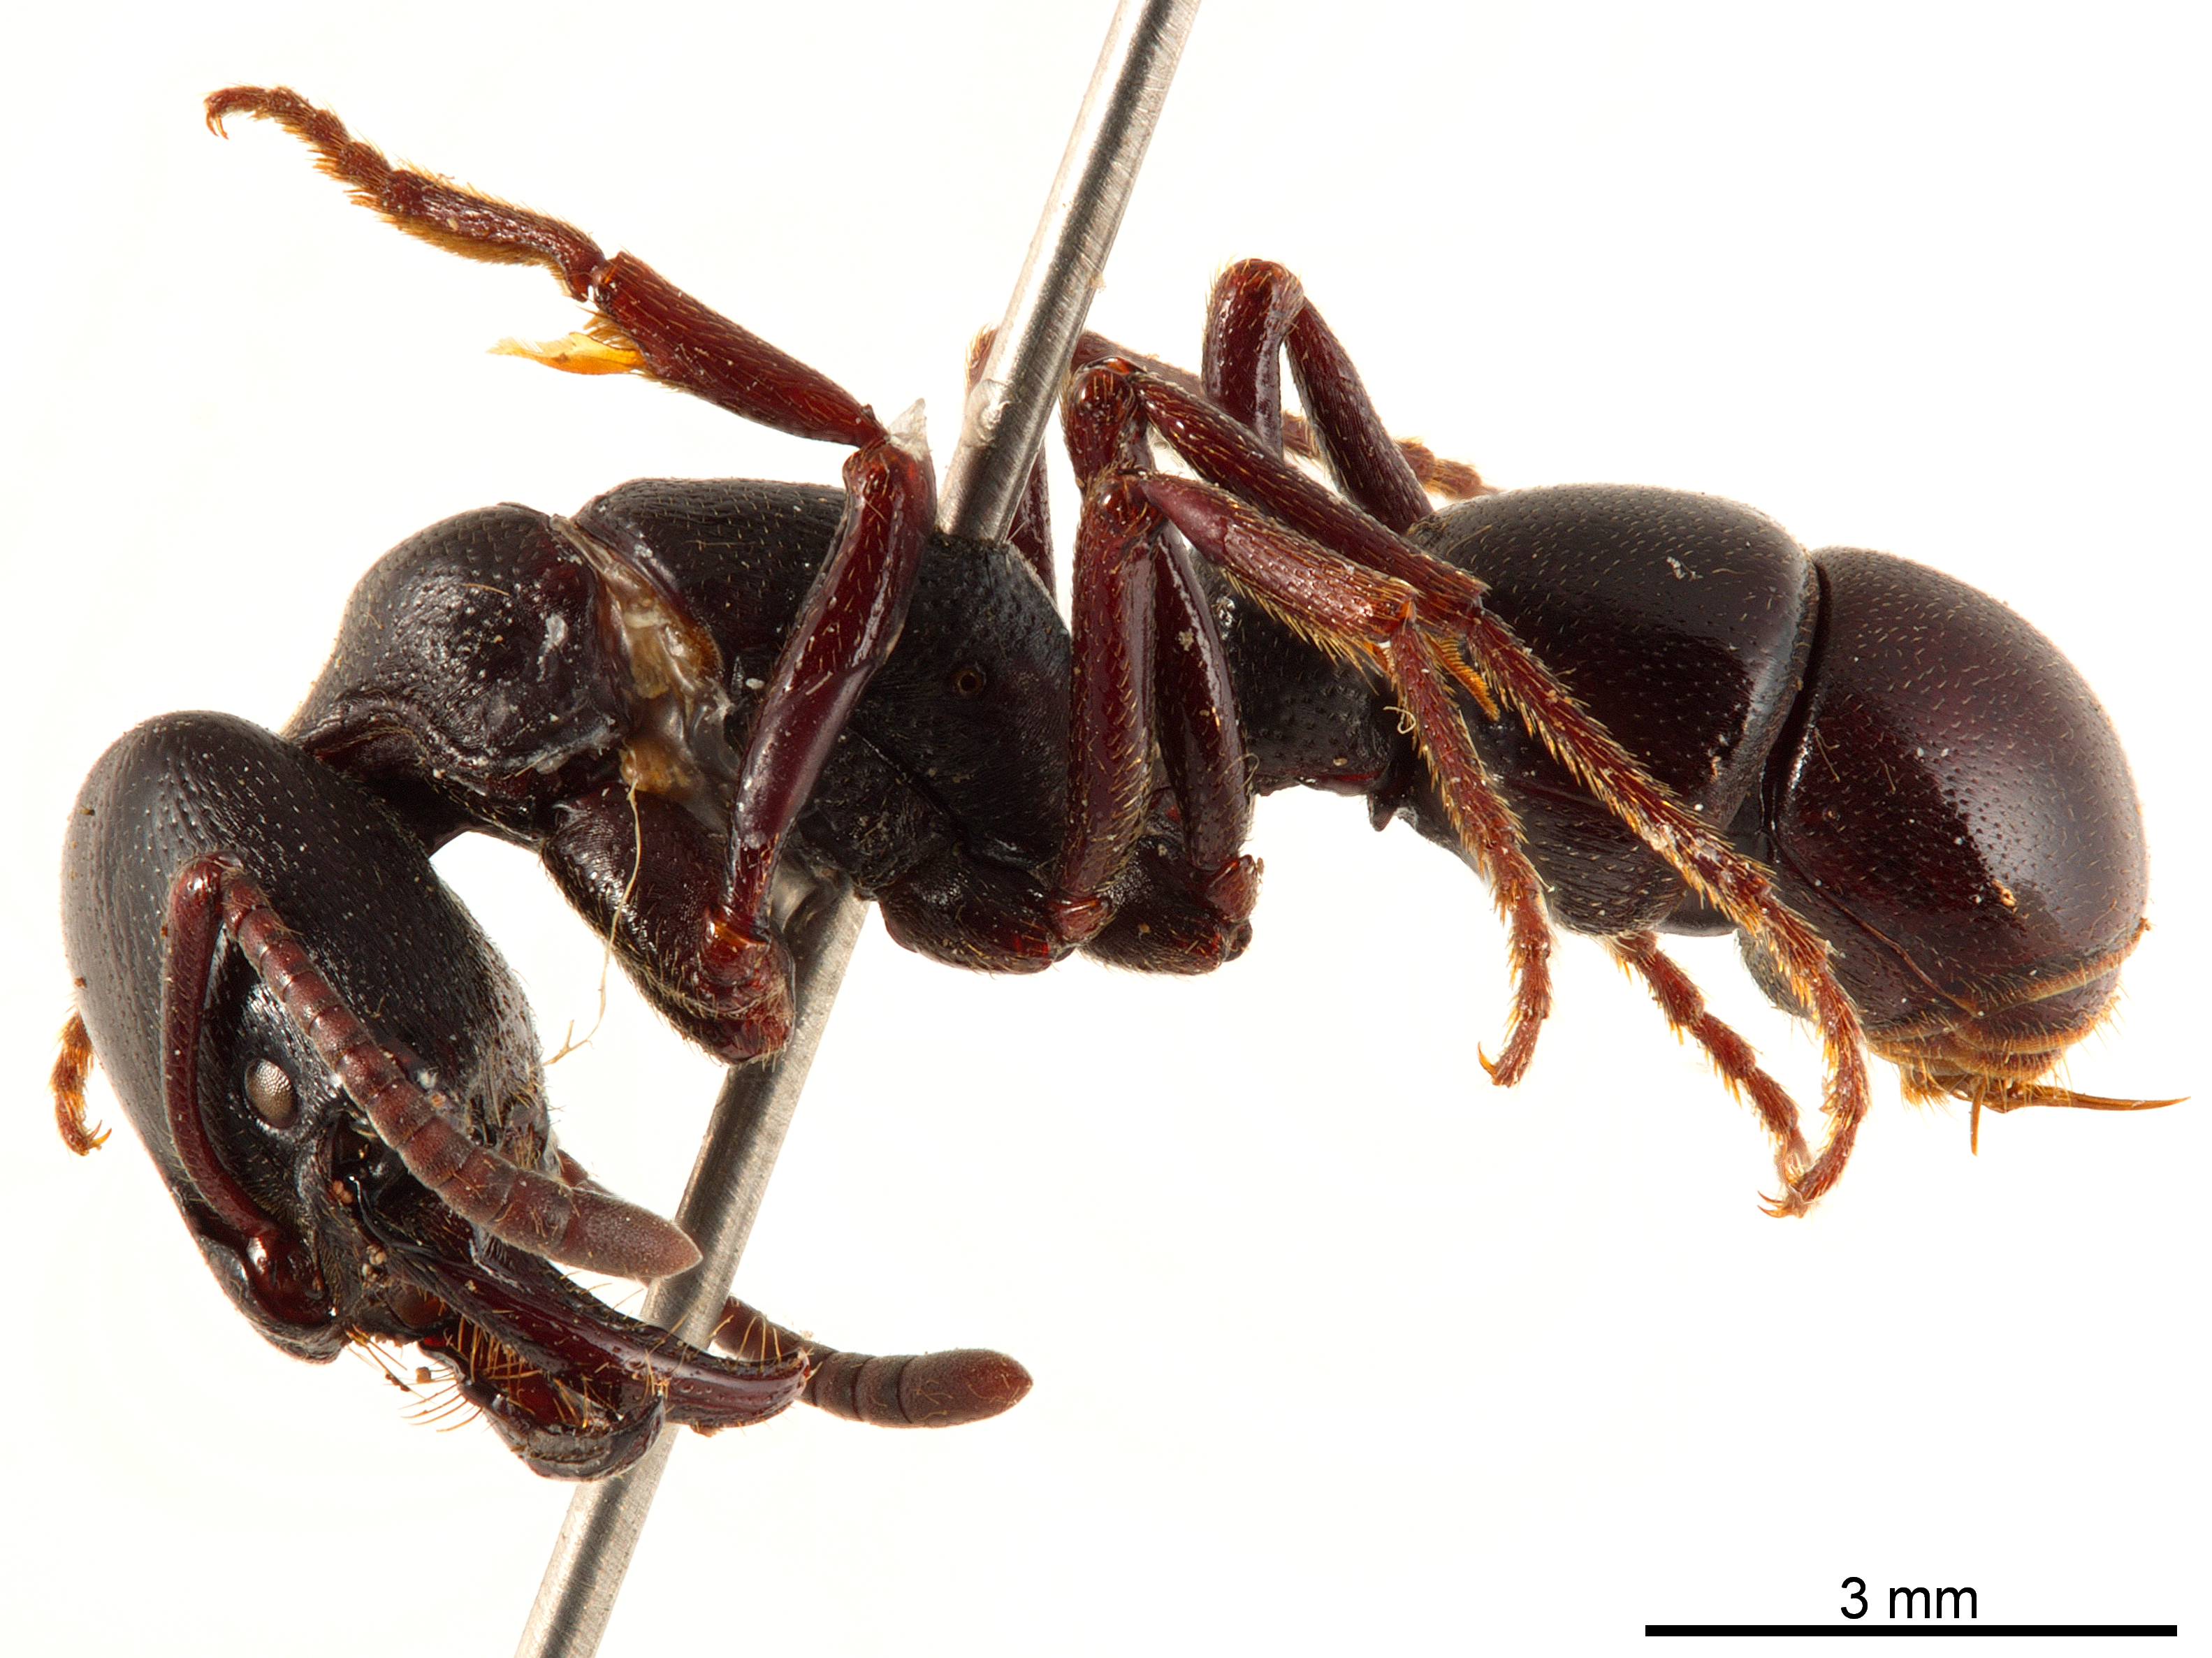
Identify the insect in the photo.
Plectroctena mandibularis
